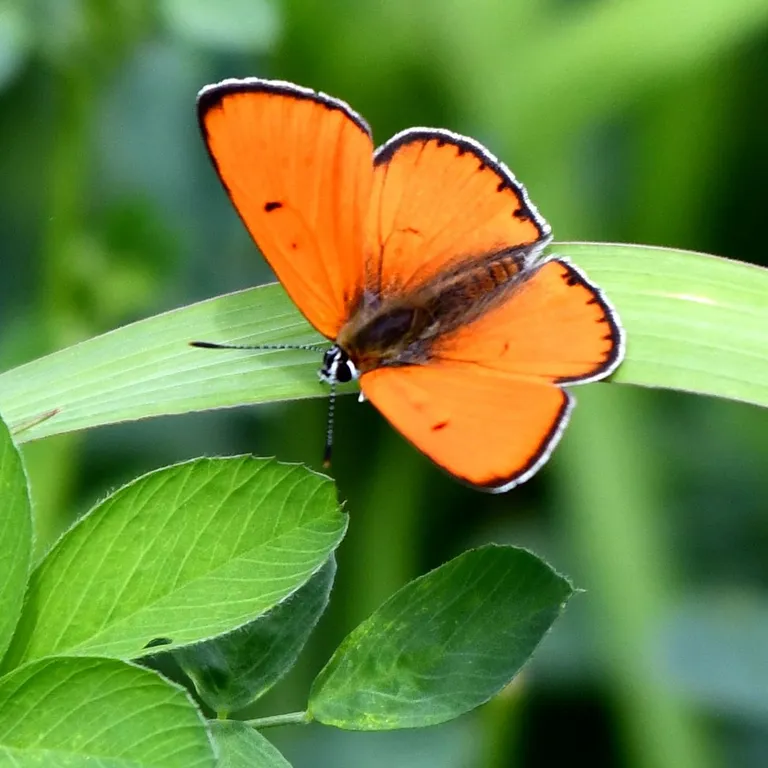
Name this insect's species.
Lycaena dispar
